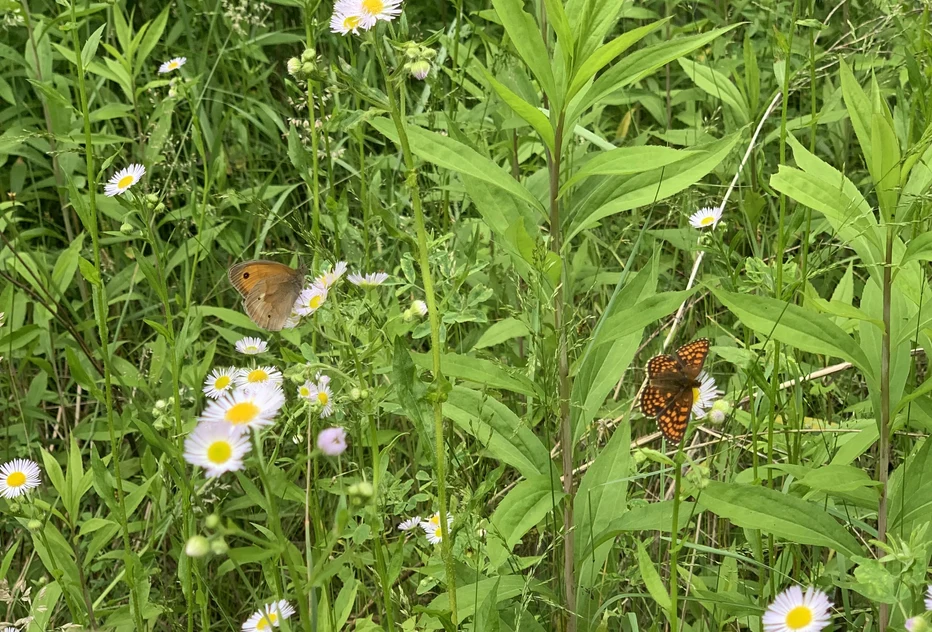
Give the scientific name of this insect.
Maniola jurtina
